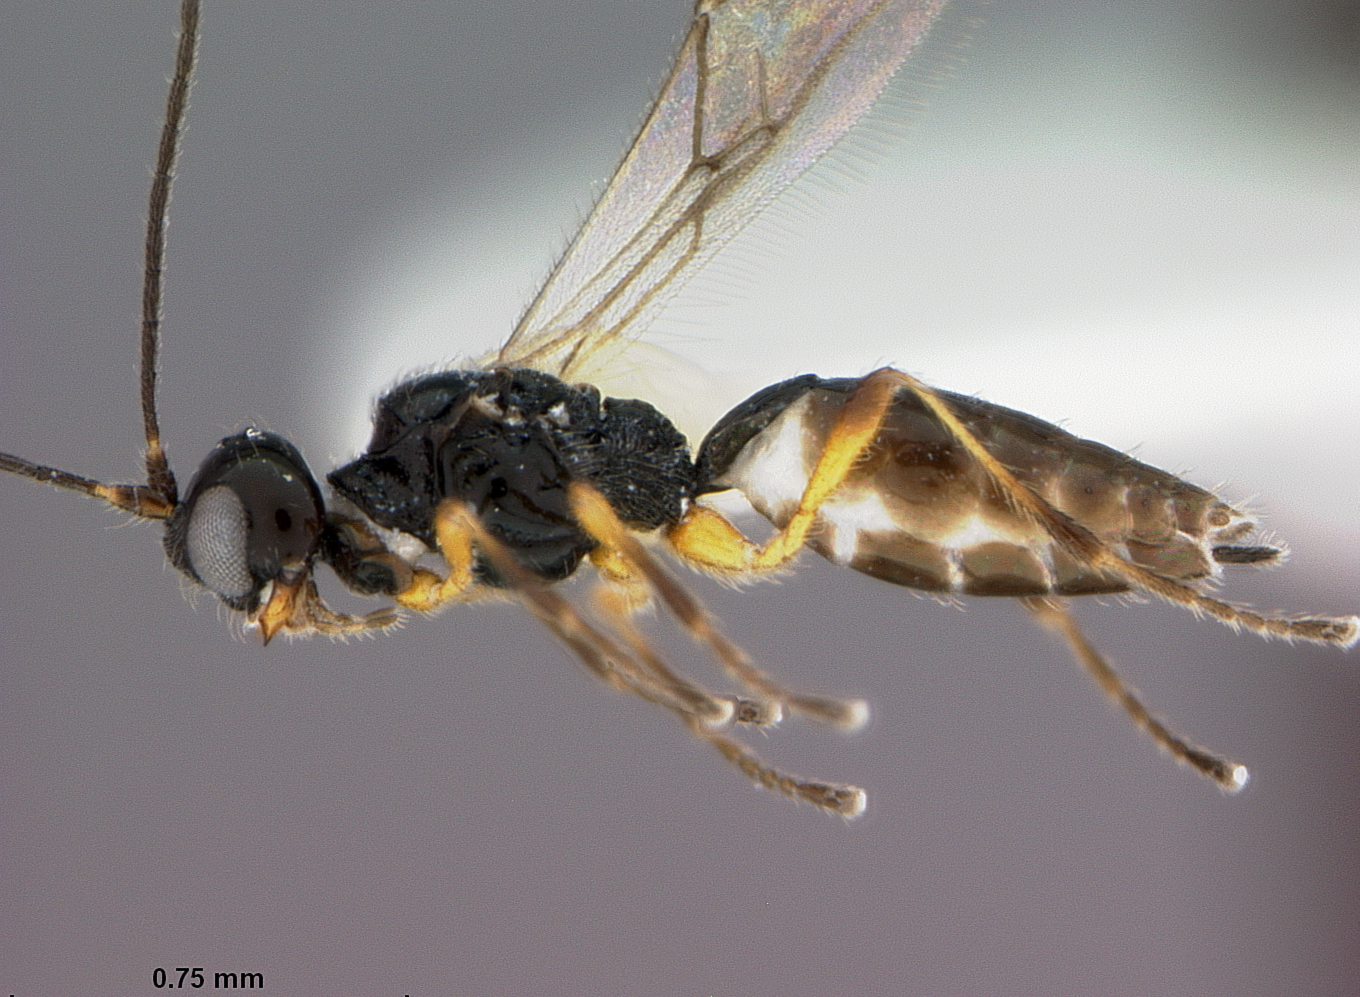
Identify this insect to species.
Chaenusa whartoni
